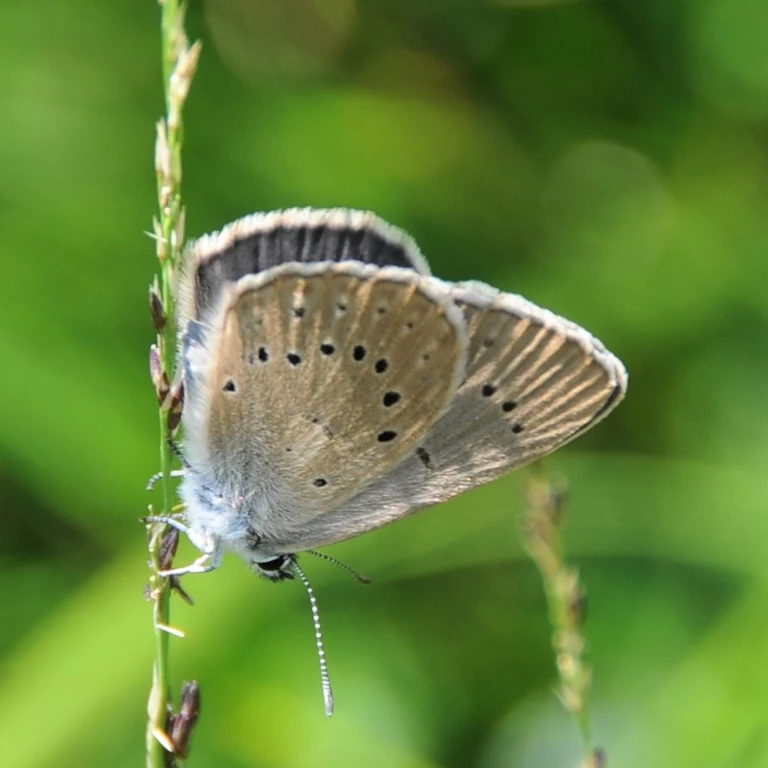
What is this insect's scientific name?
Phengaris teleius
